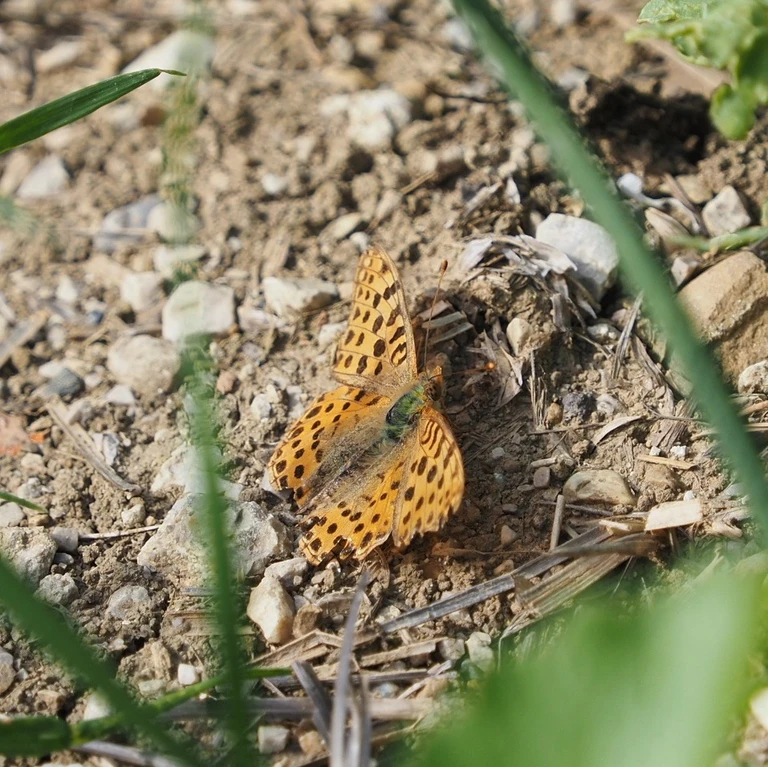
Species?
Issoria lathonia
